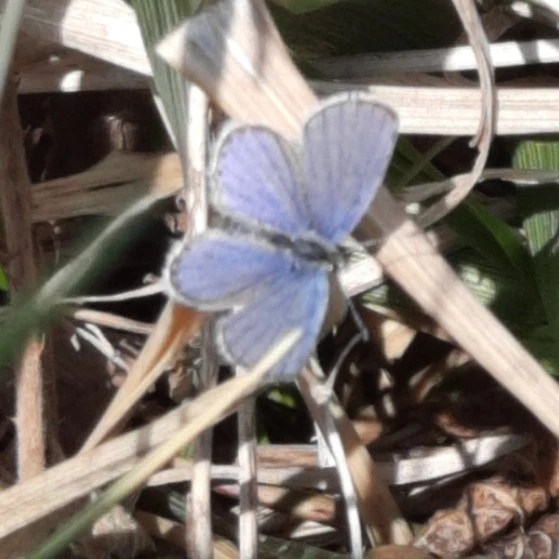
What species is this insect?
Cupido argiades (also Elkalyce argiades)
